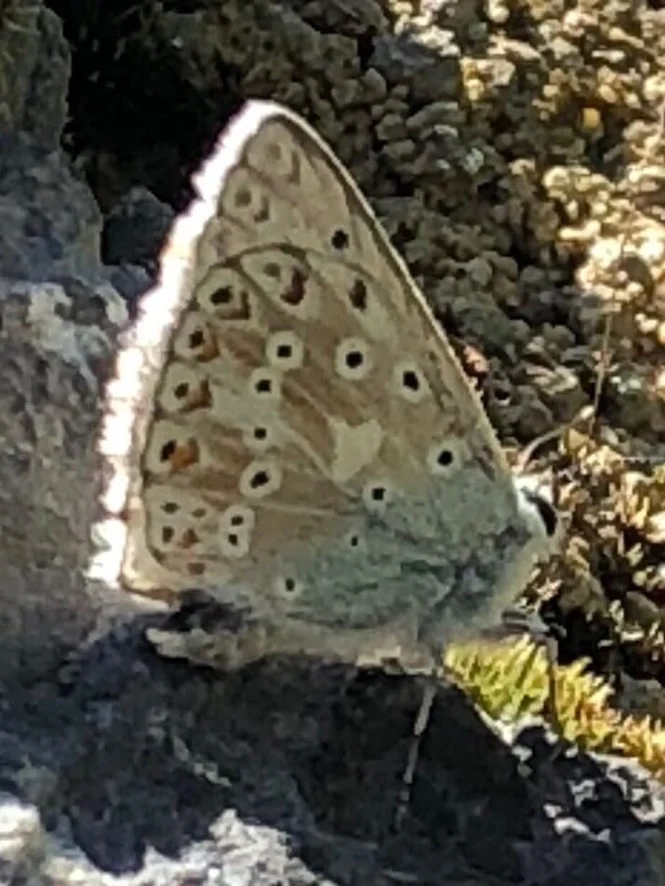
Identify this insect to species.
Lysandra coridon
